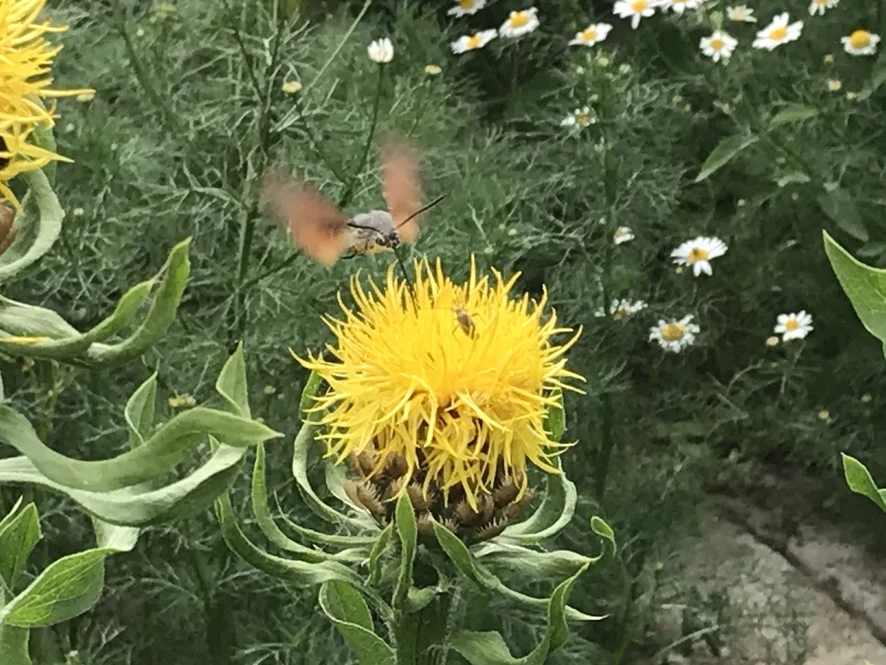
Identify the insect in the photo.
Macroglossum stellatarum
